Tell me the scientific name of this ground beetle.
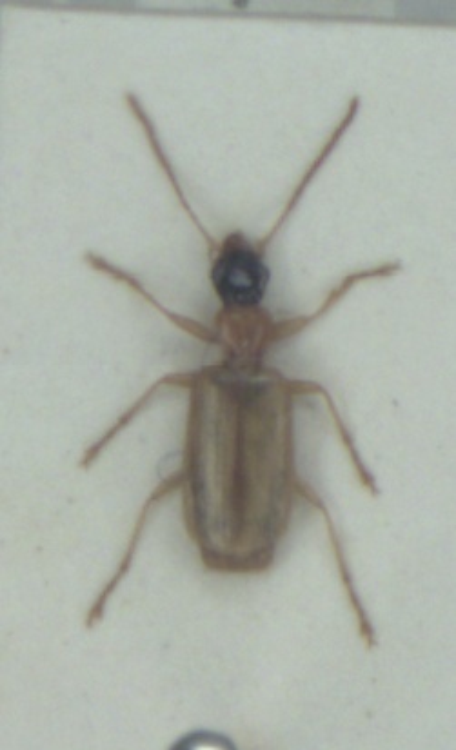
Demetrias atricapillus
